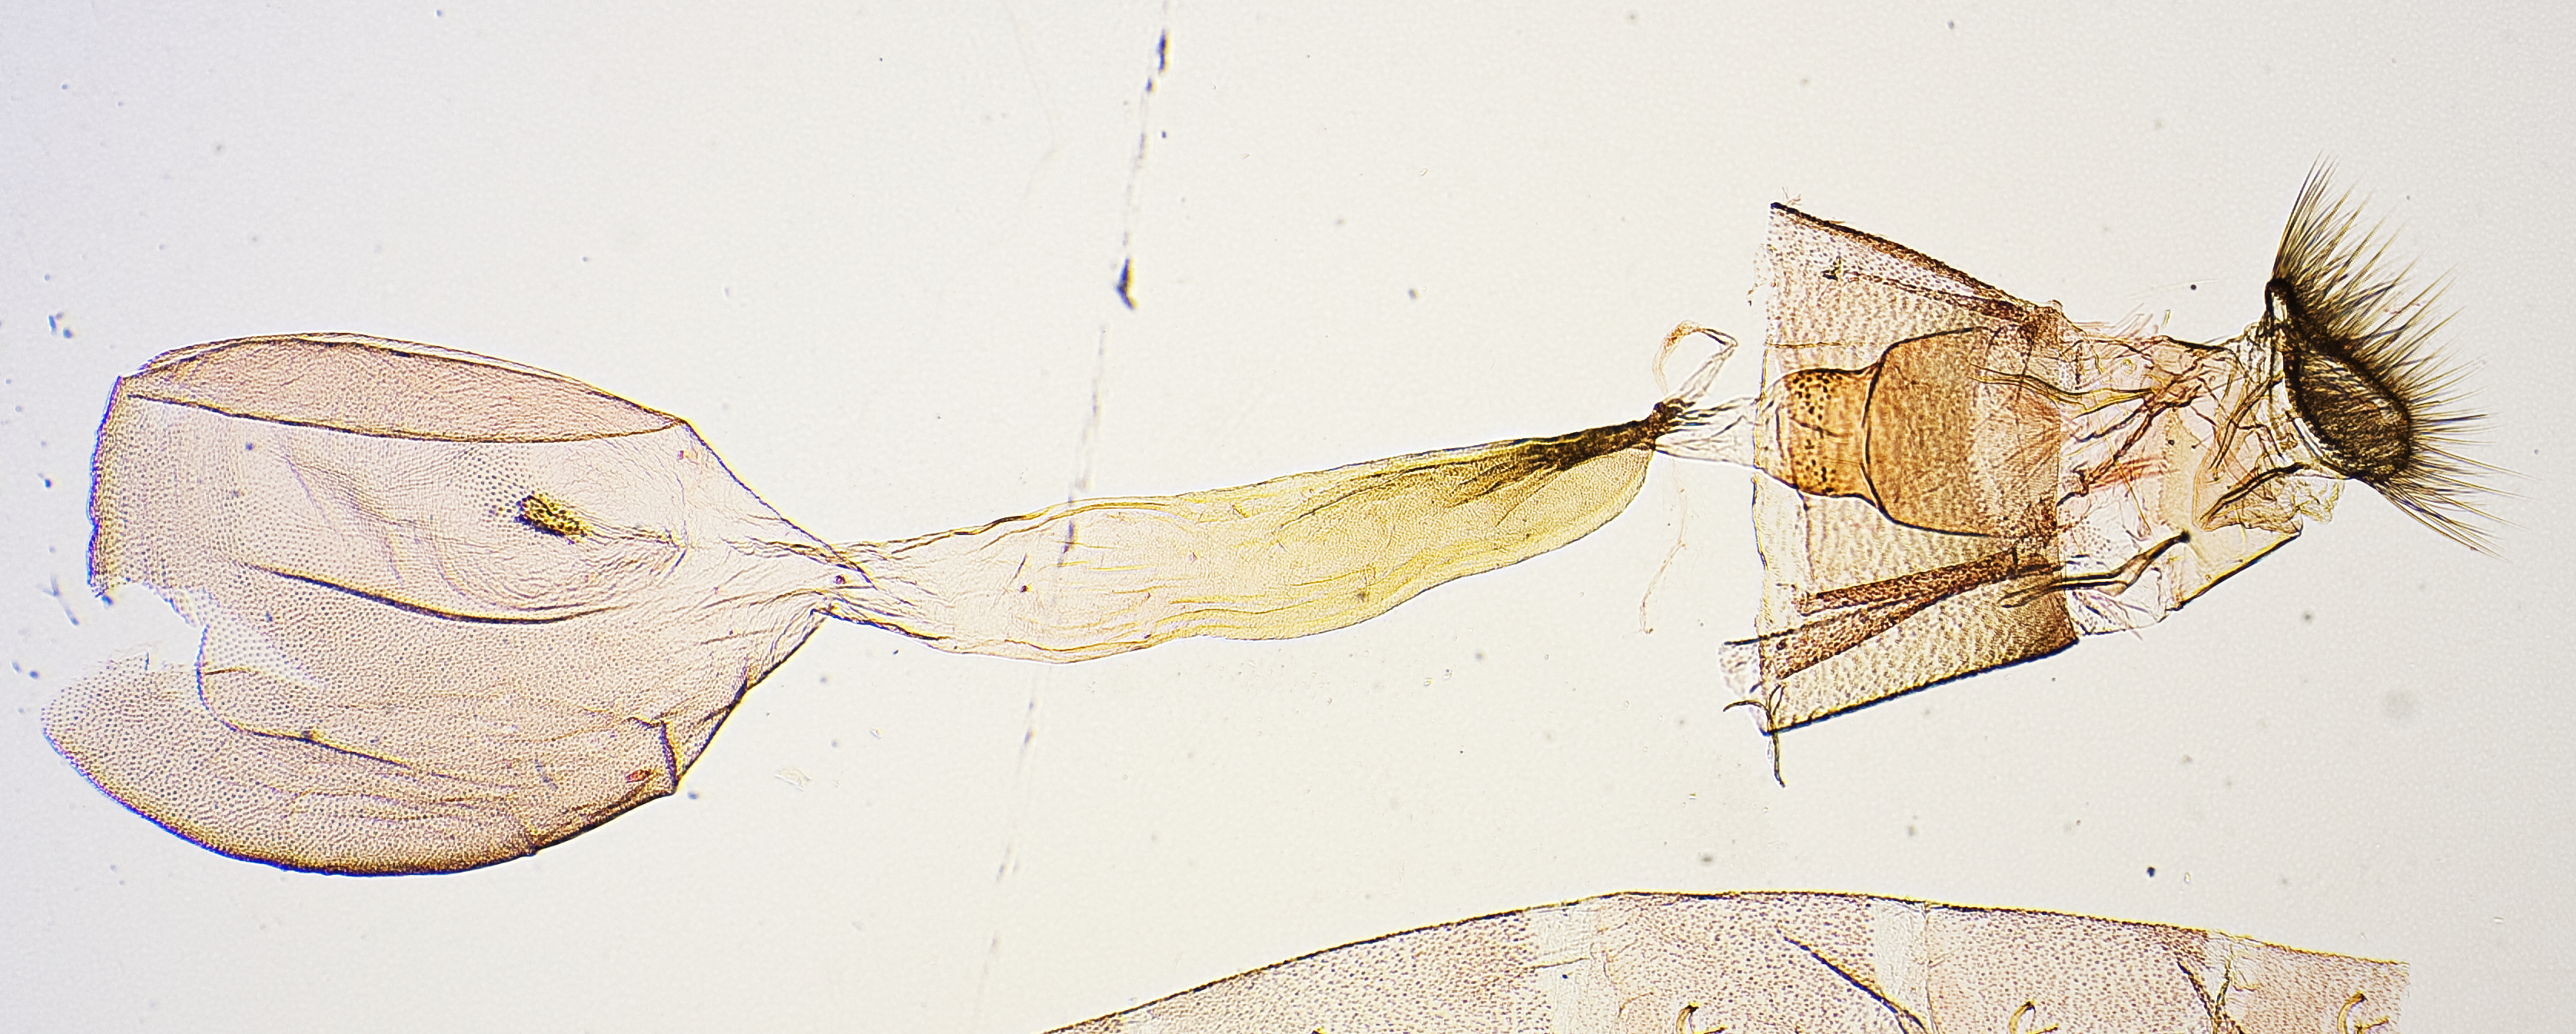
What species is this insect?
Meroctena zygialis
